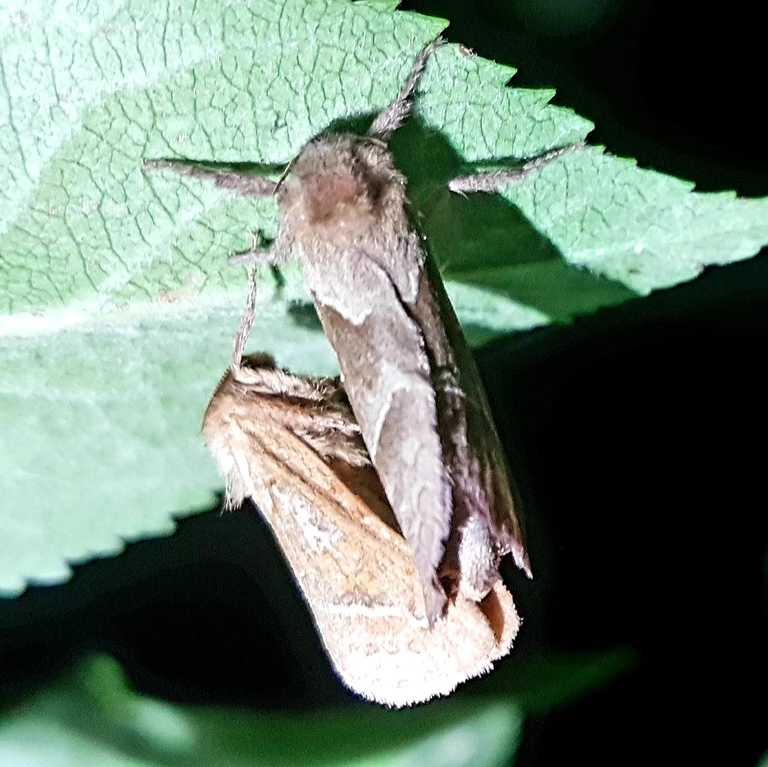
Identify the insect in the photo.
Triodia sylvina
